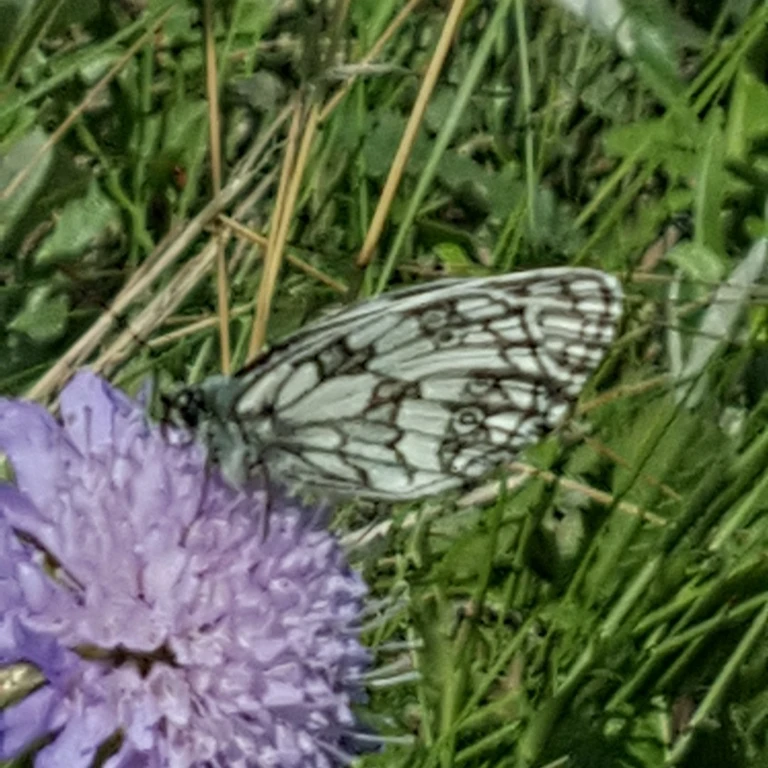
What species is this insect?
Melanargia galathea
